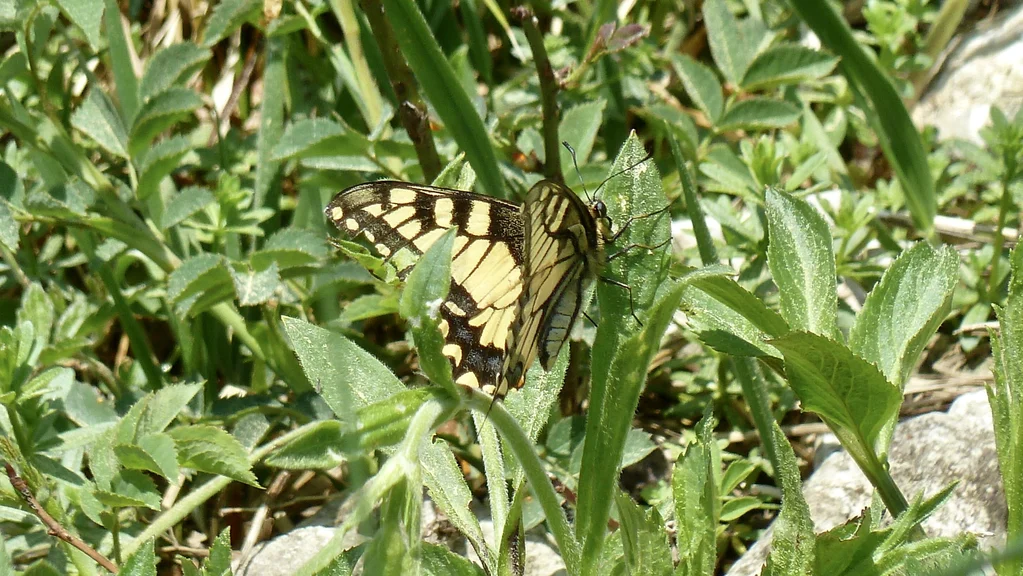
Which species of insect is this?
Papilio machaon
